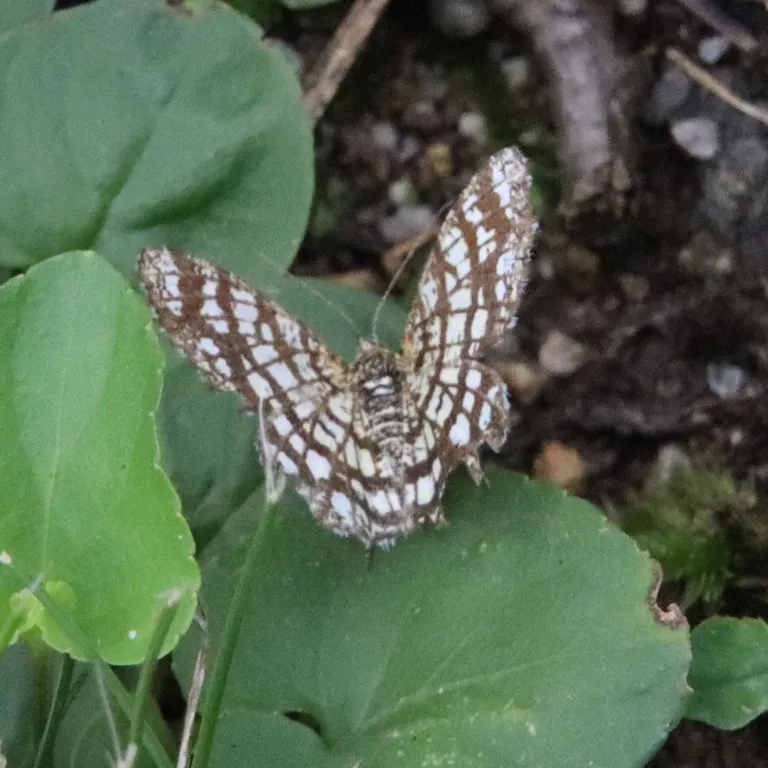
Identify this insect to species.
Chiasmia clathrata
